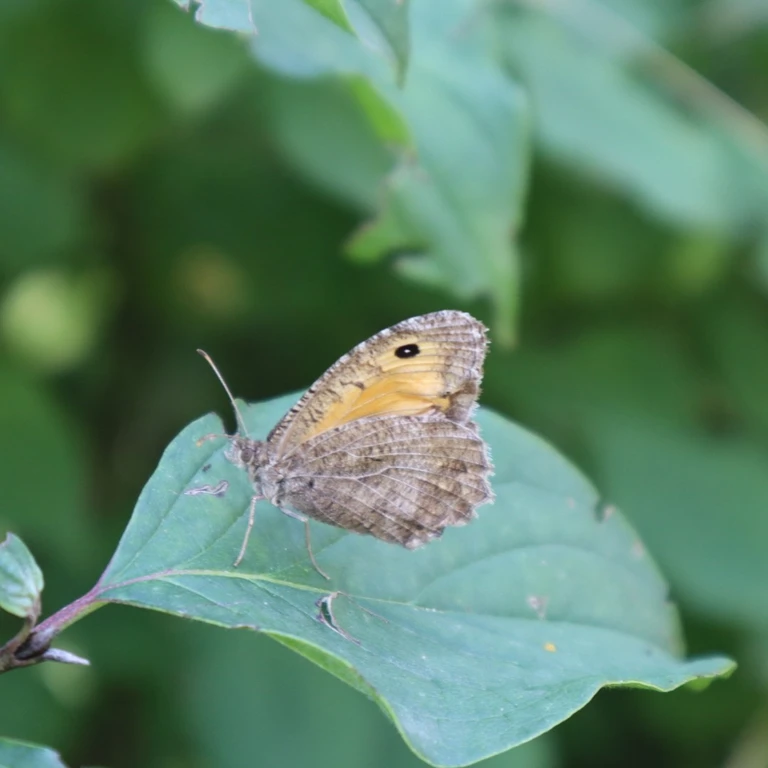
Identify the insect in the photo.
Arethusana arethusa
